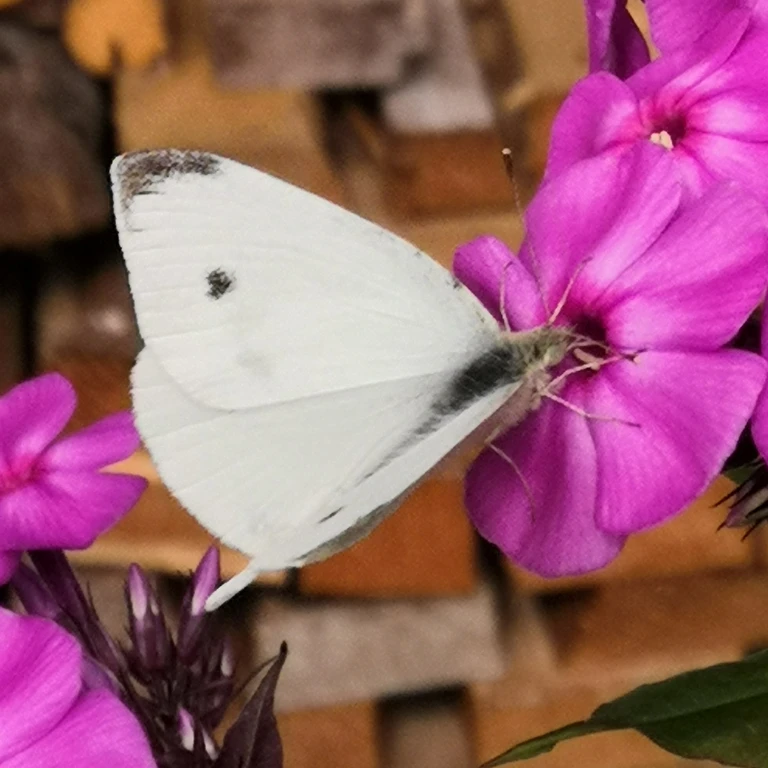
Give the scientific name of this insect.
Pieris rapae
